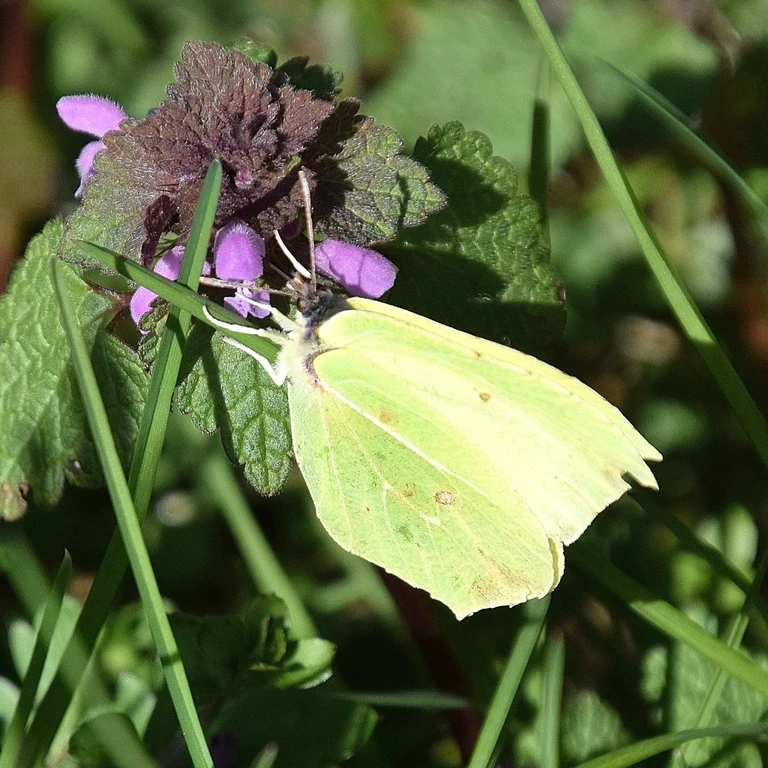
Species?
Gonepteryx rhamni
